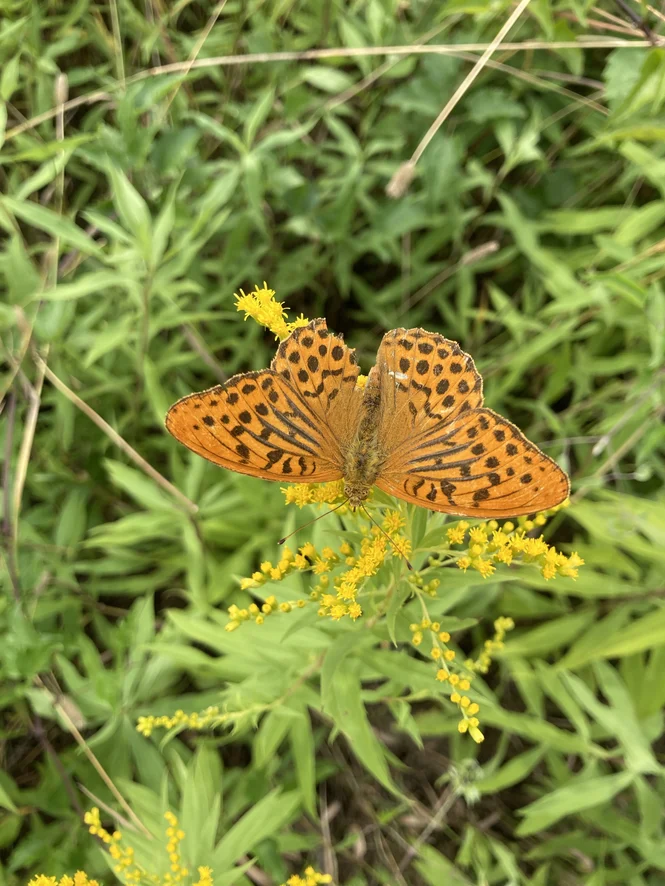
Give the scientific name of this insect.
Argynnis paphia
